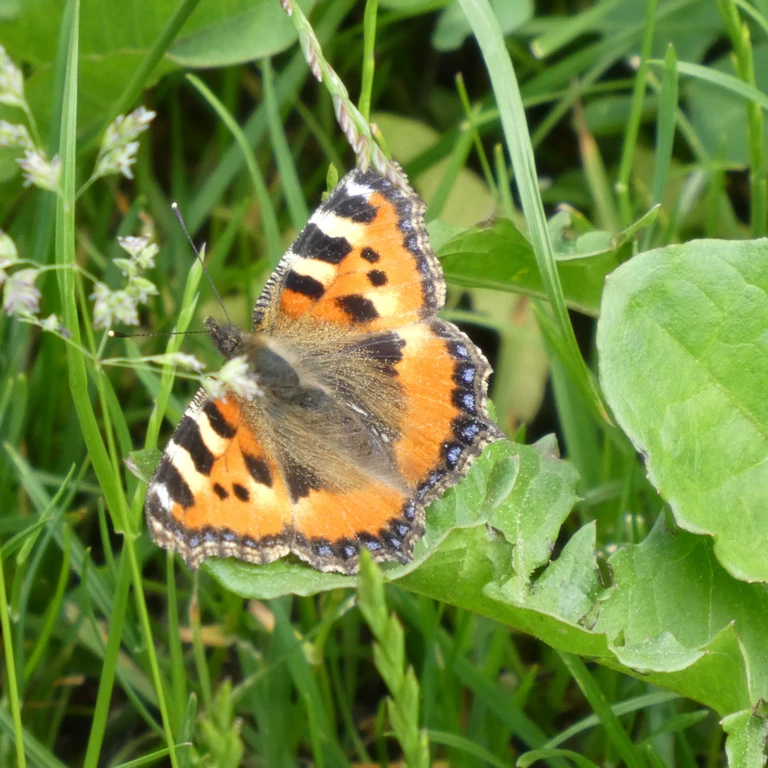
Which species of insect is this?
Aglais urticae
